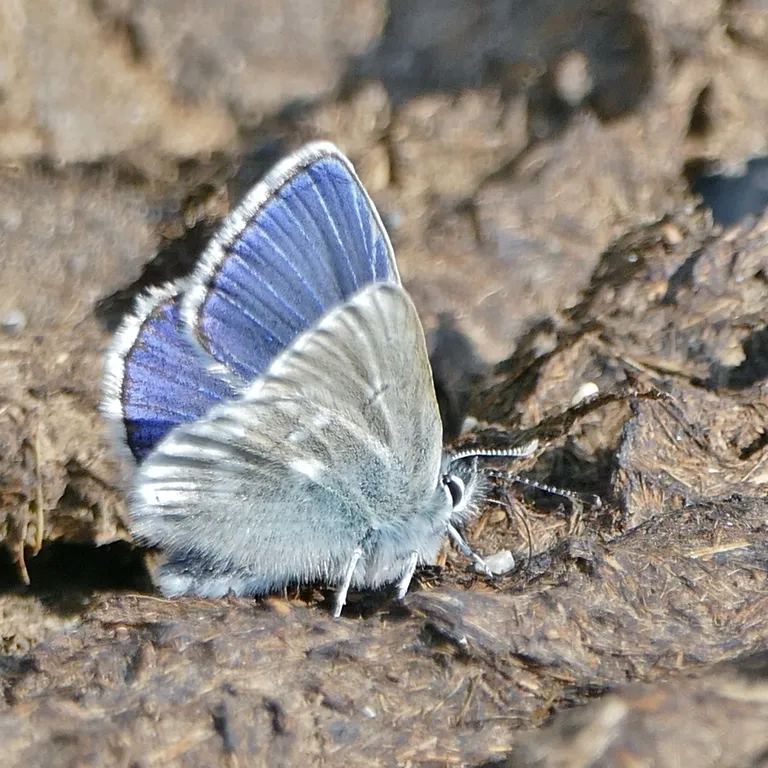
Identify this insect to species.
Agriades orbitulus (also Albulina orbitulus)
